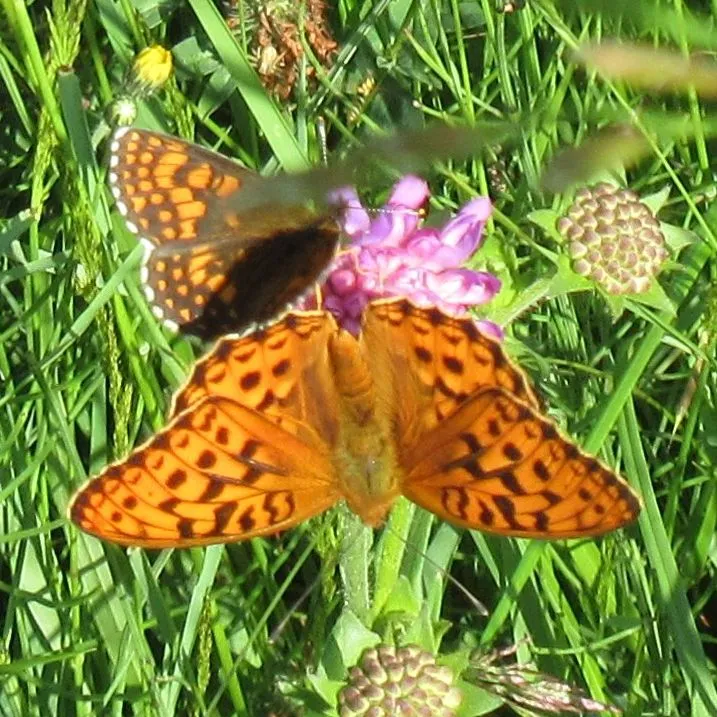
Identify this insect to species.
Fabriciana adippe
